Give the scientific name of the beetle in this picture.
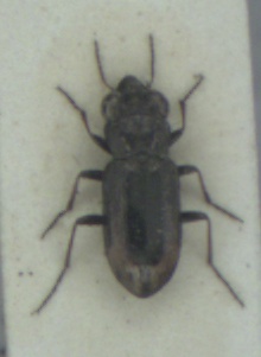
Notiophilus biguttatus
